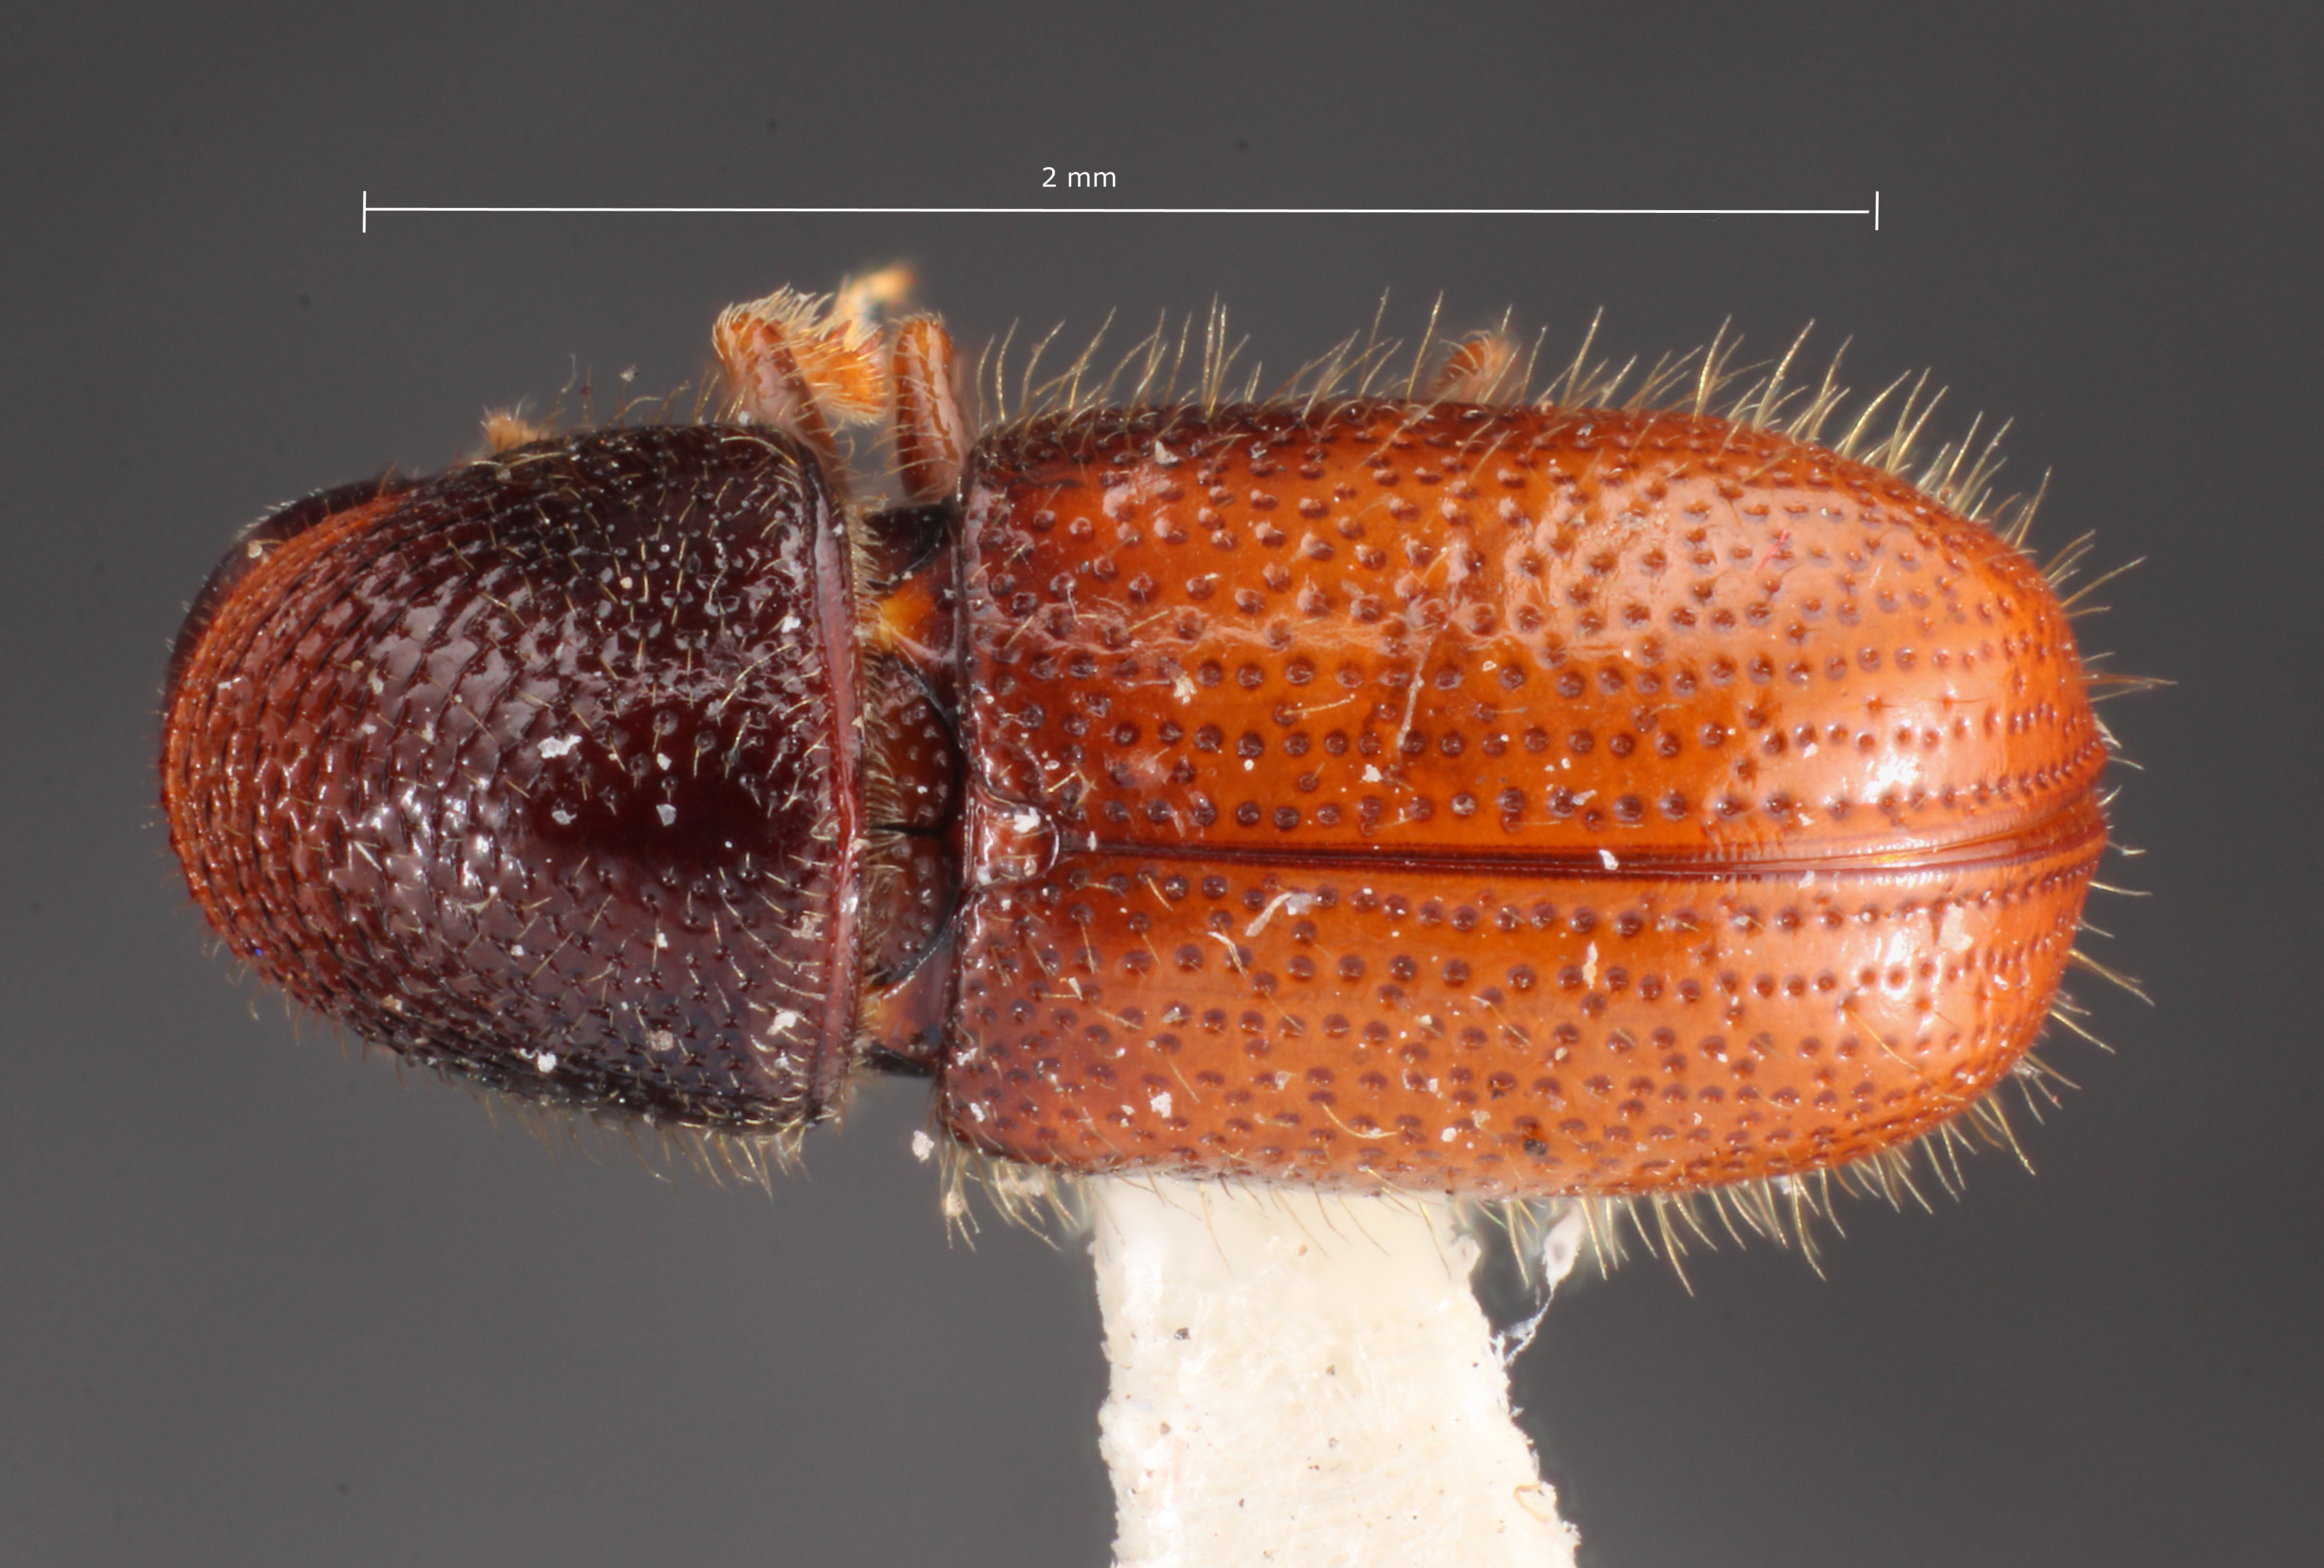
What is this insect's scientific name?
Conophthorus edulis
